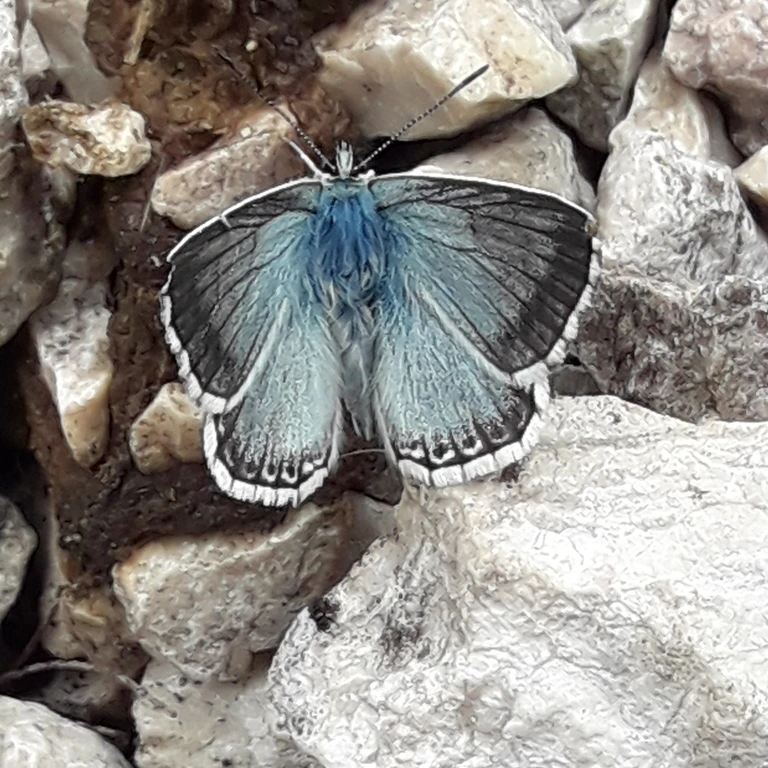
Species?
Lysandra coridon
